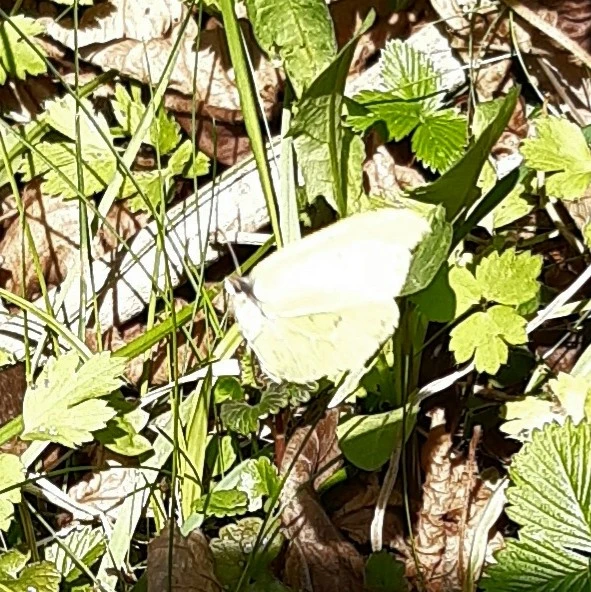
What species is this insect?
Gonepteryx rhamni
